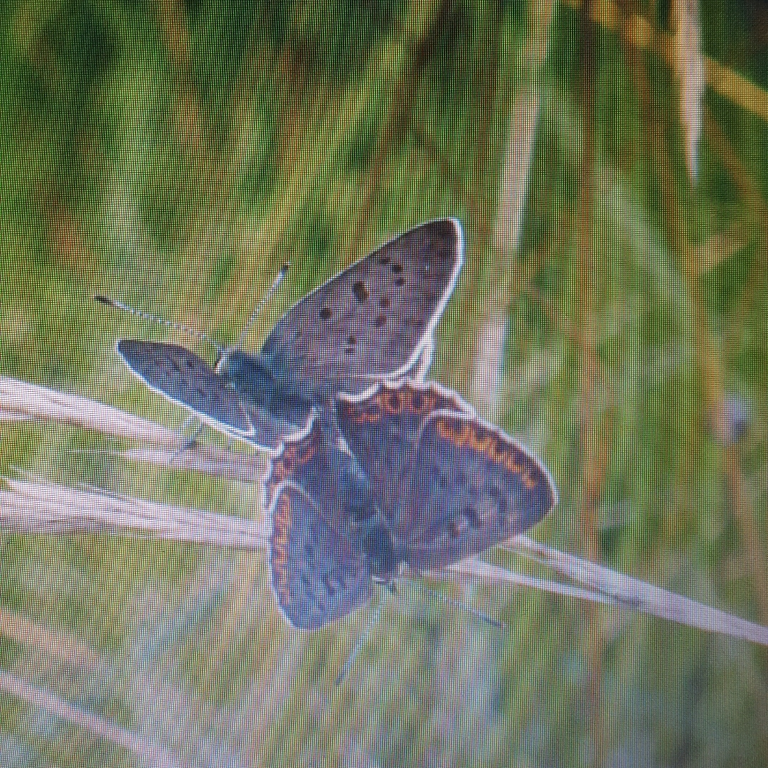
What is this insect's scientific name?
Lycaena tityrus (also Loweia tityrus)
